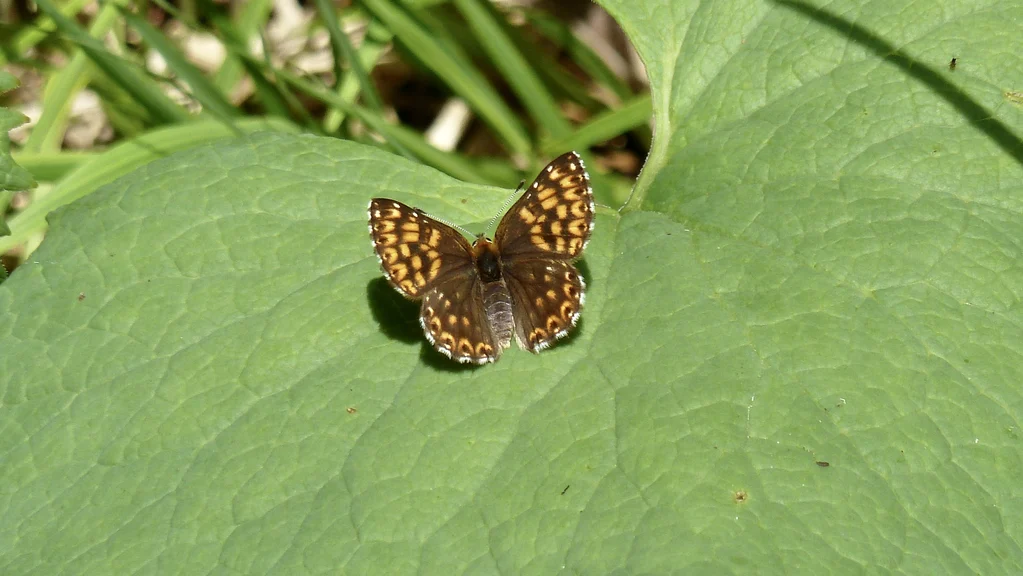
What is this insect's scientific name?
Hamearis lucina
